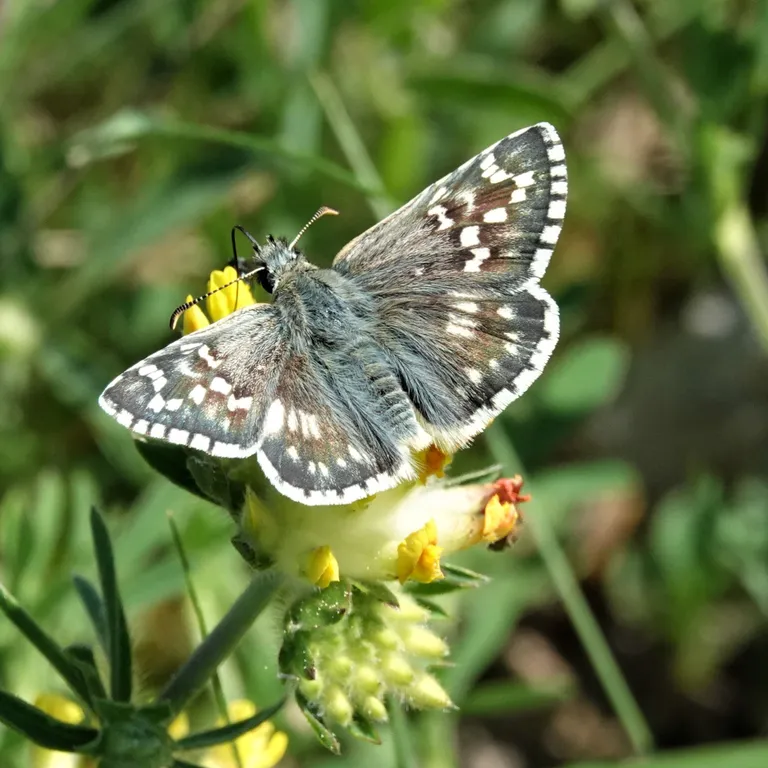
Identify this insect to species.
Pyrgus carthami (also Pyrgus fritillarius)
